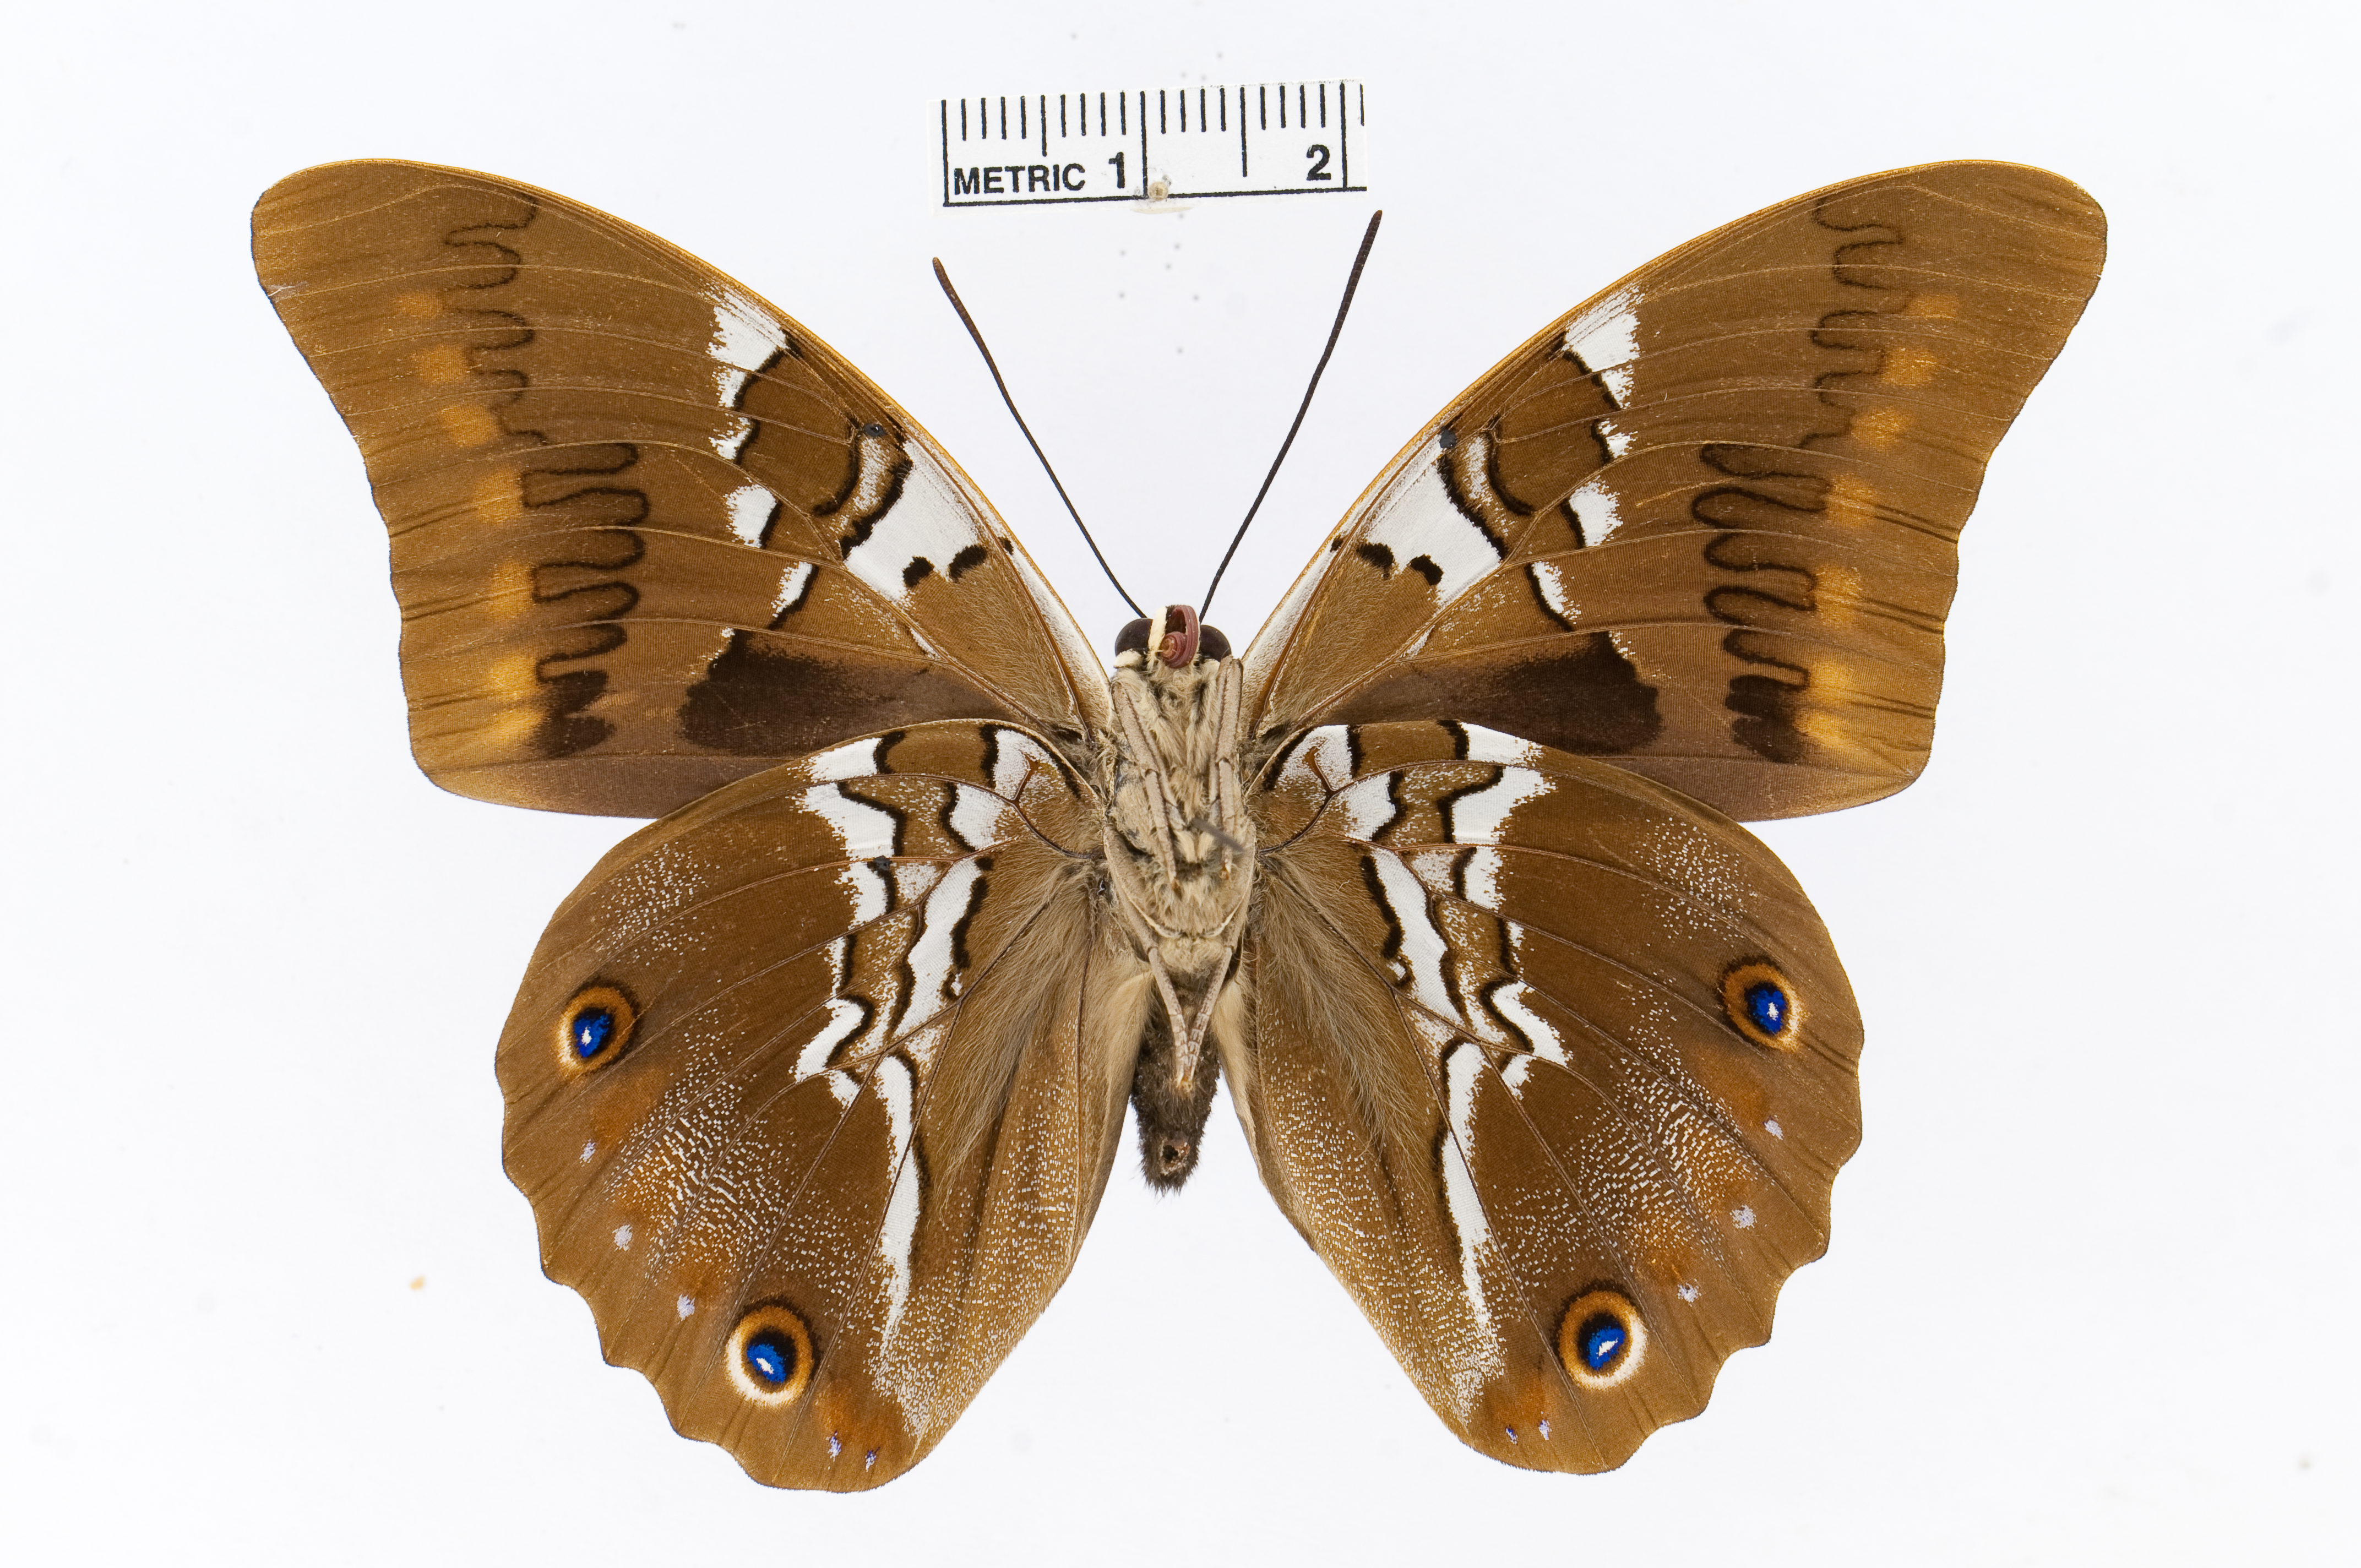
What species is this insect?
Prepona deiphile
